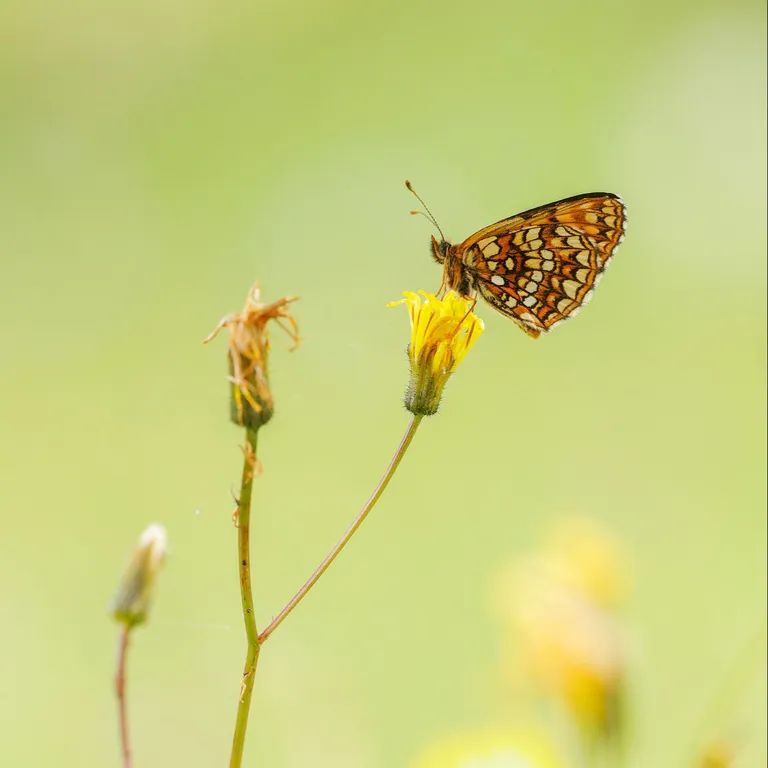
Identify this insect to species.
Melitaea diamina
